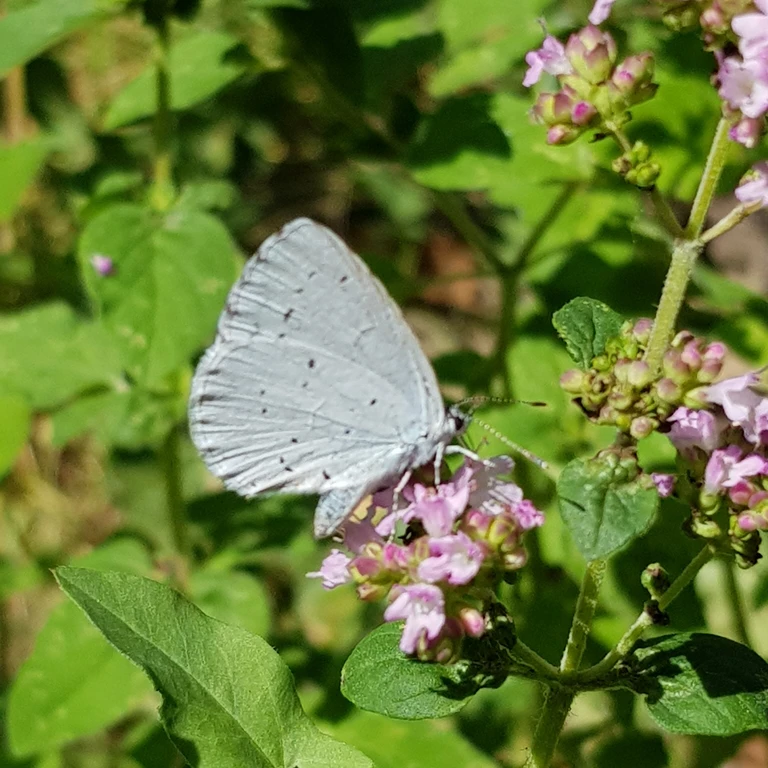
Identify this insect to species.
Celastrina argiolus
